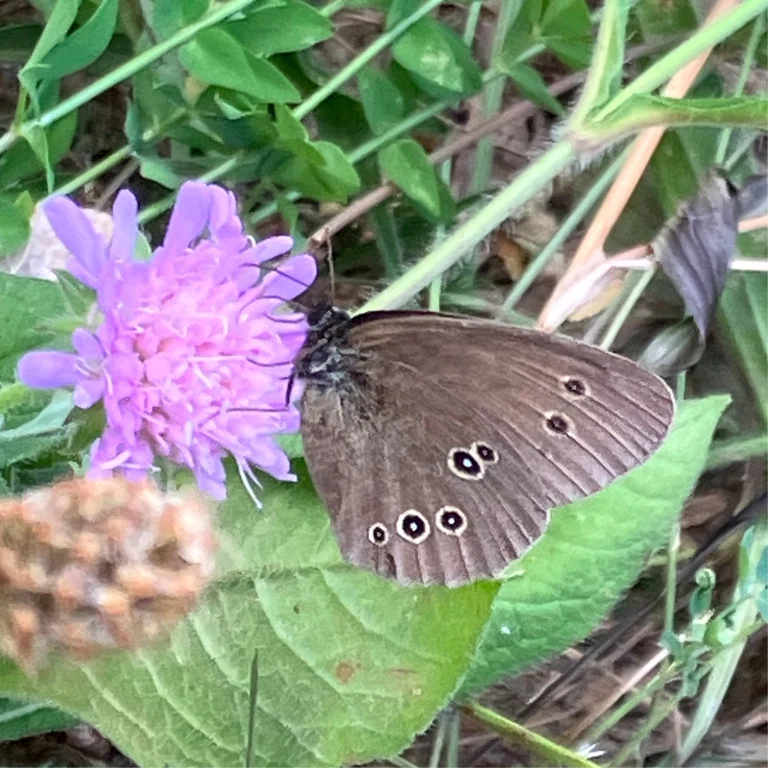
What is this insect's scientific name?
Aphantopus hyperantus
